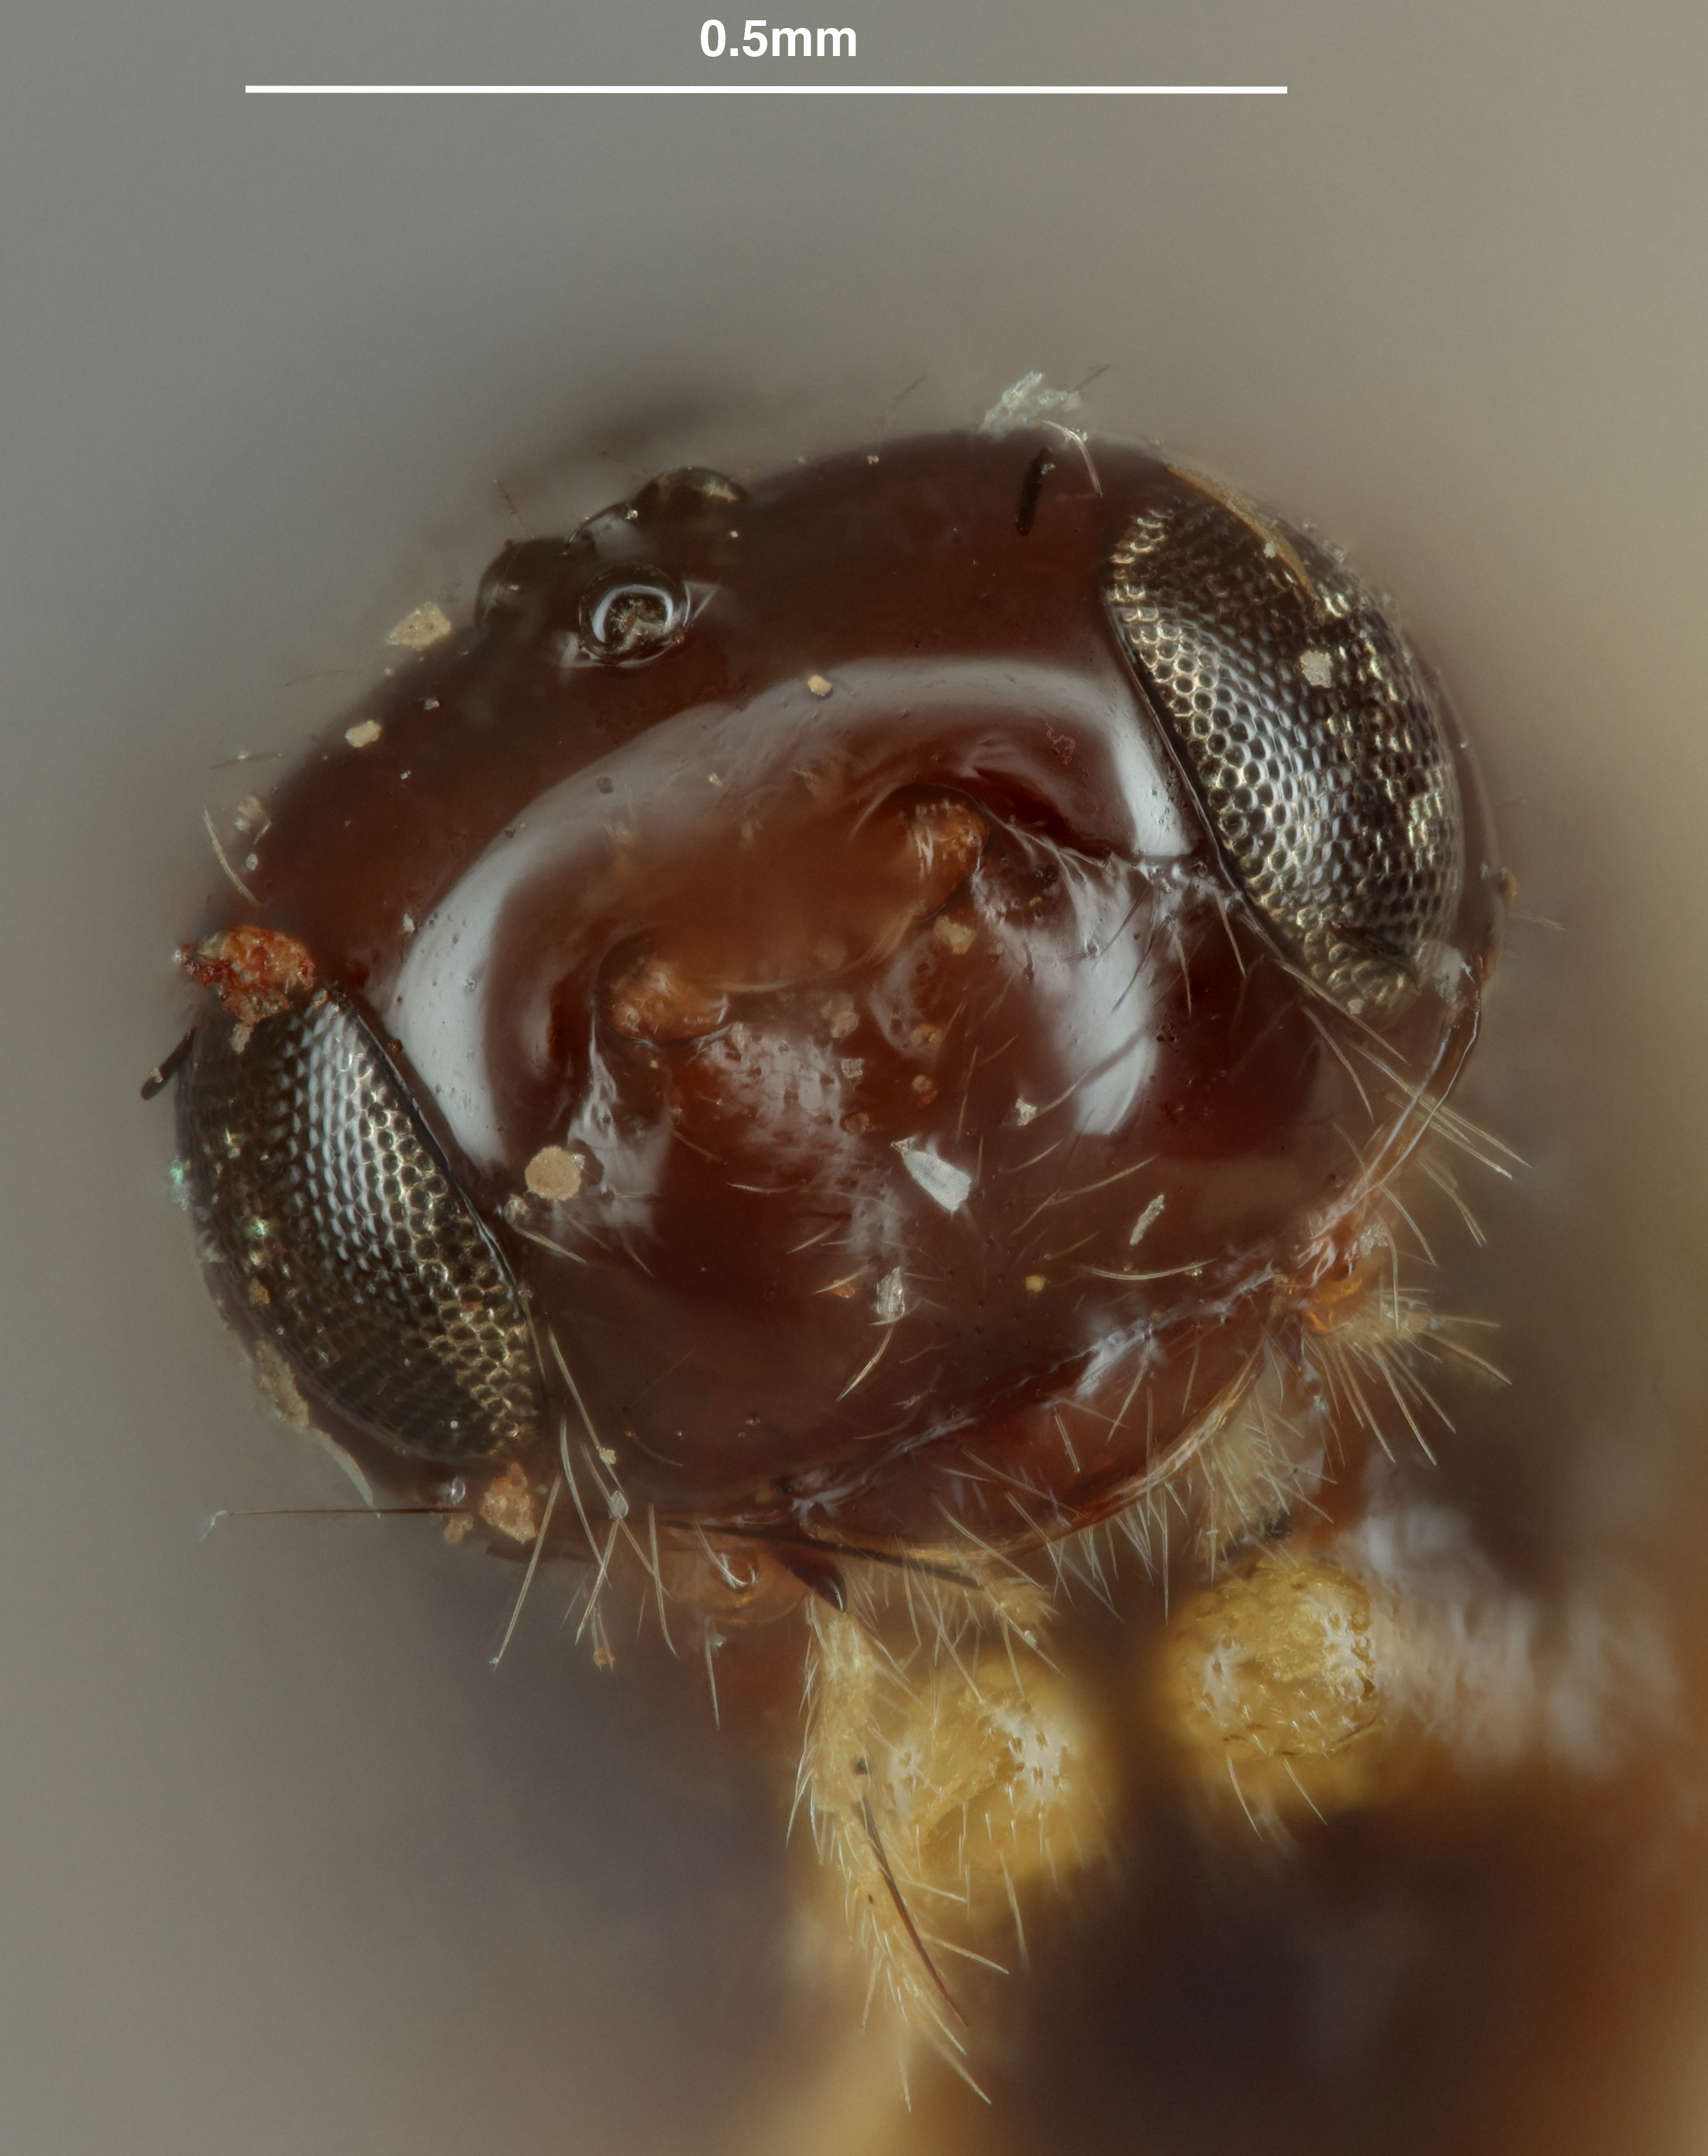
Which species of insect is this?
Orthostigma sculleni
